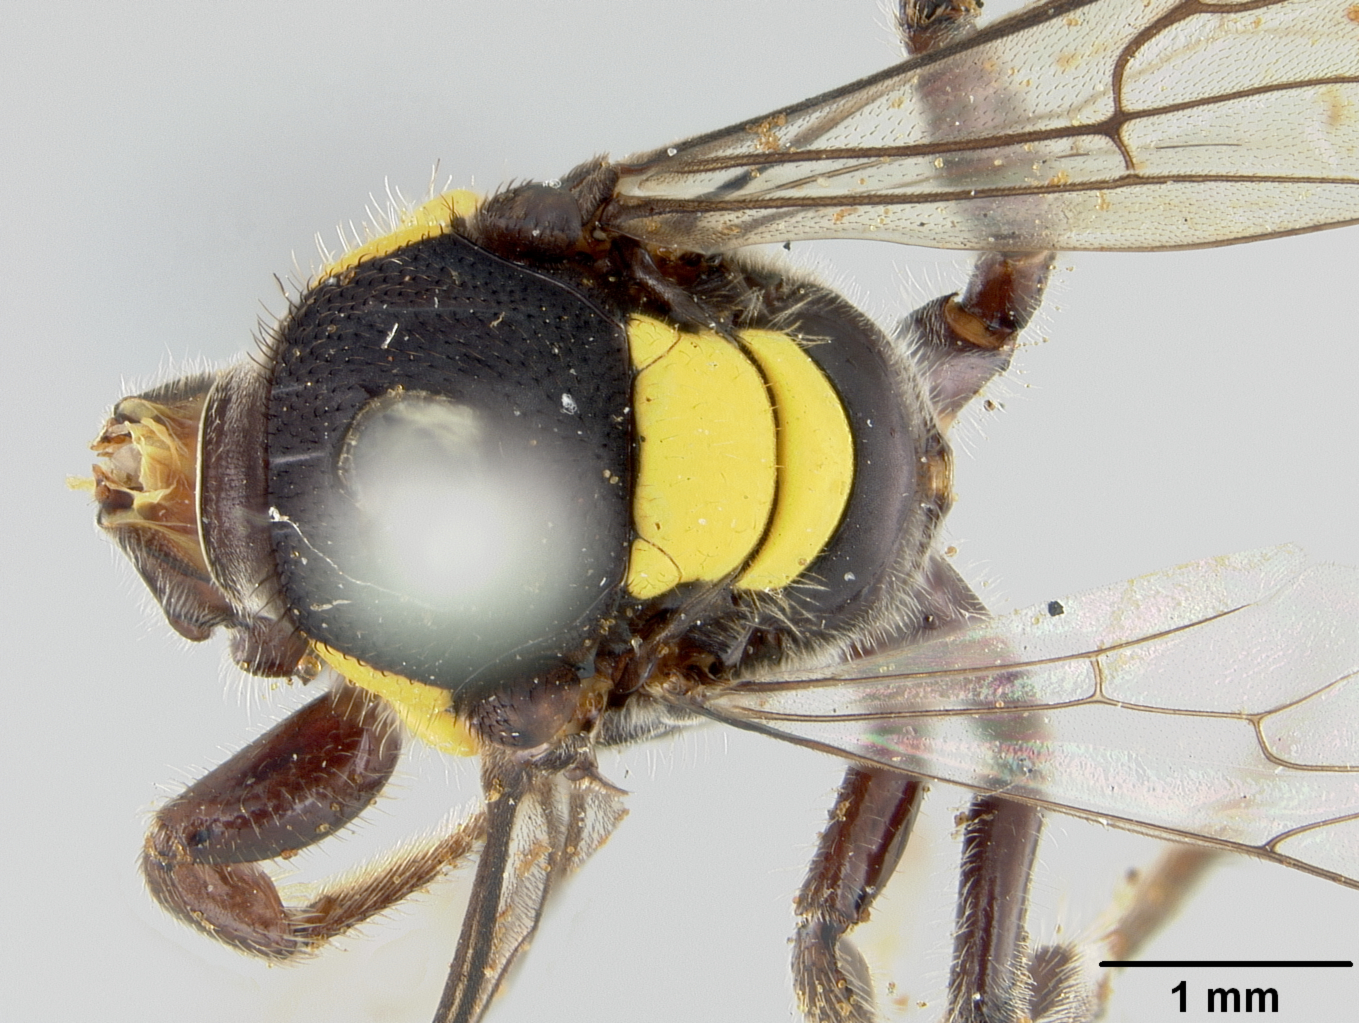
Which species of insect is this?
Euryglossa aurantifera
